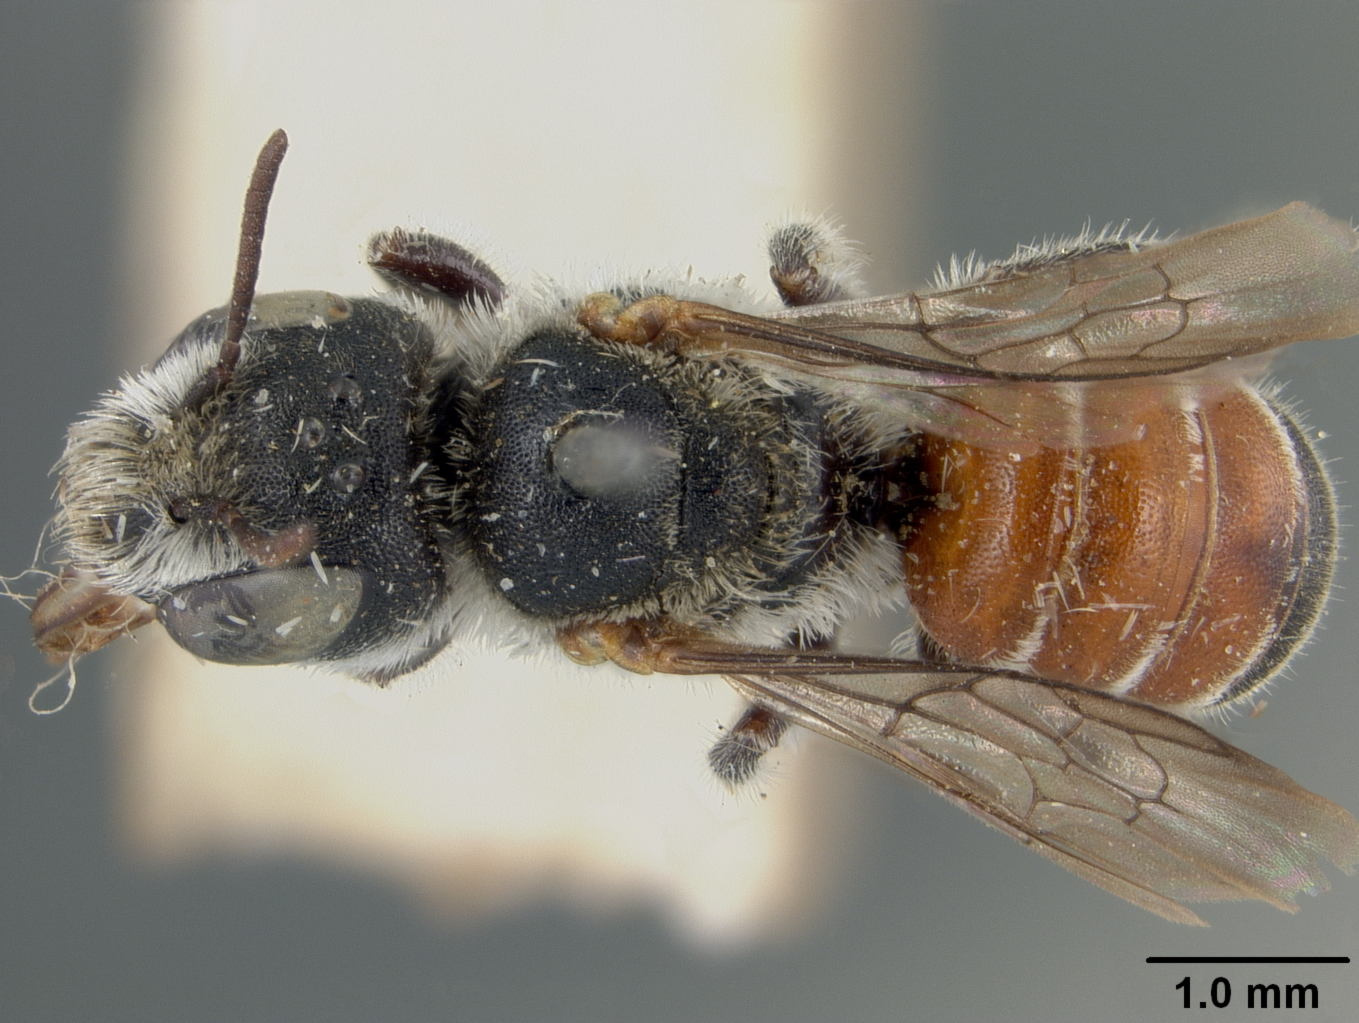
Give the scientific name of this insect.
Hoplitina hesperia
